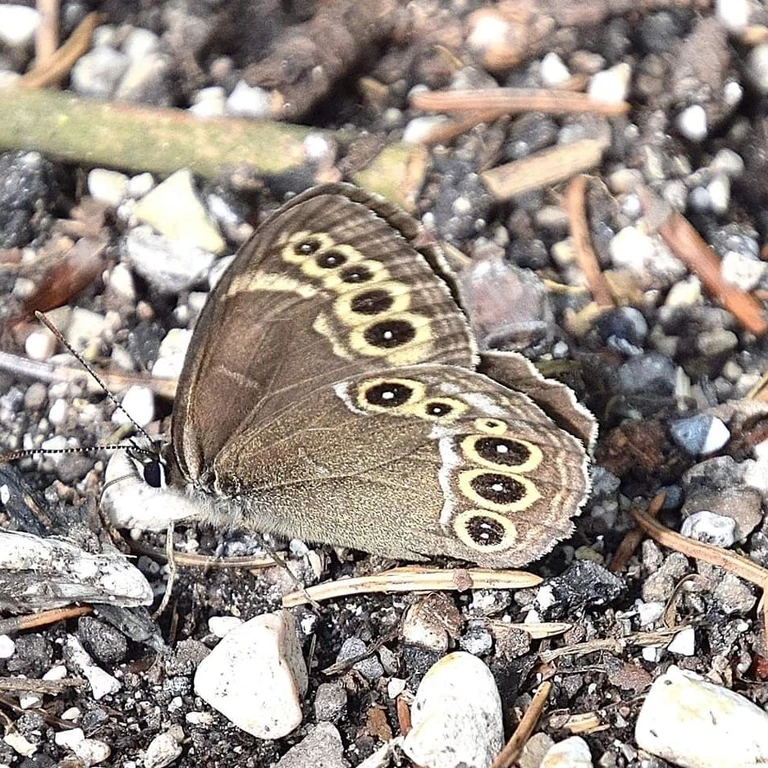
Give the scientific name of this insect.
Lopinga achine (also Pararge achine)
